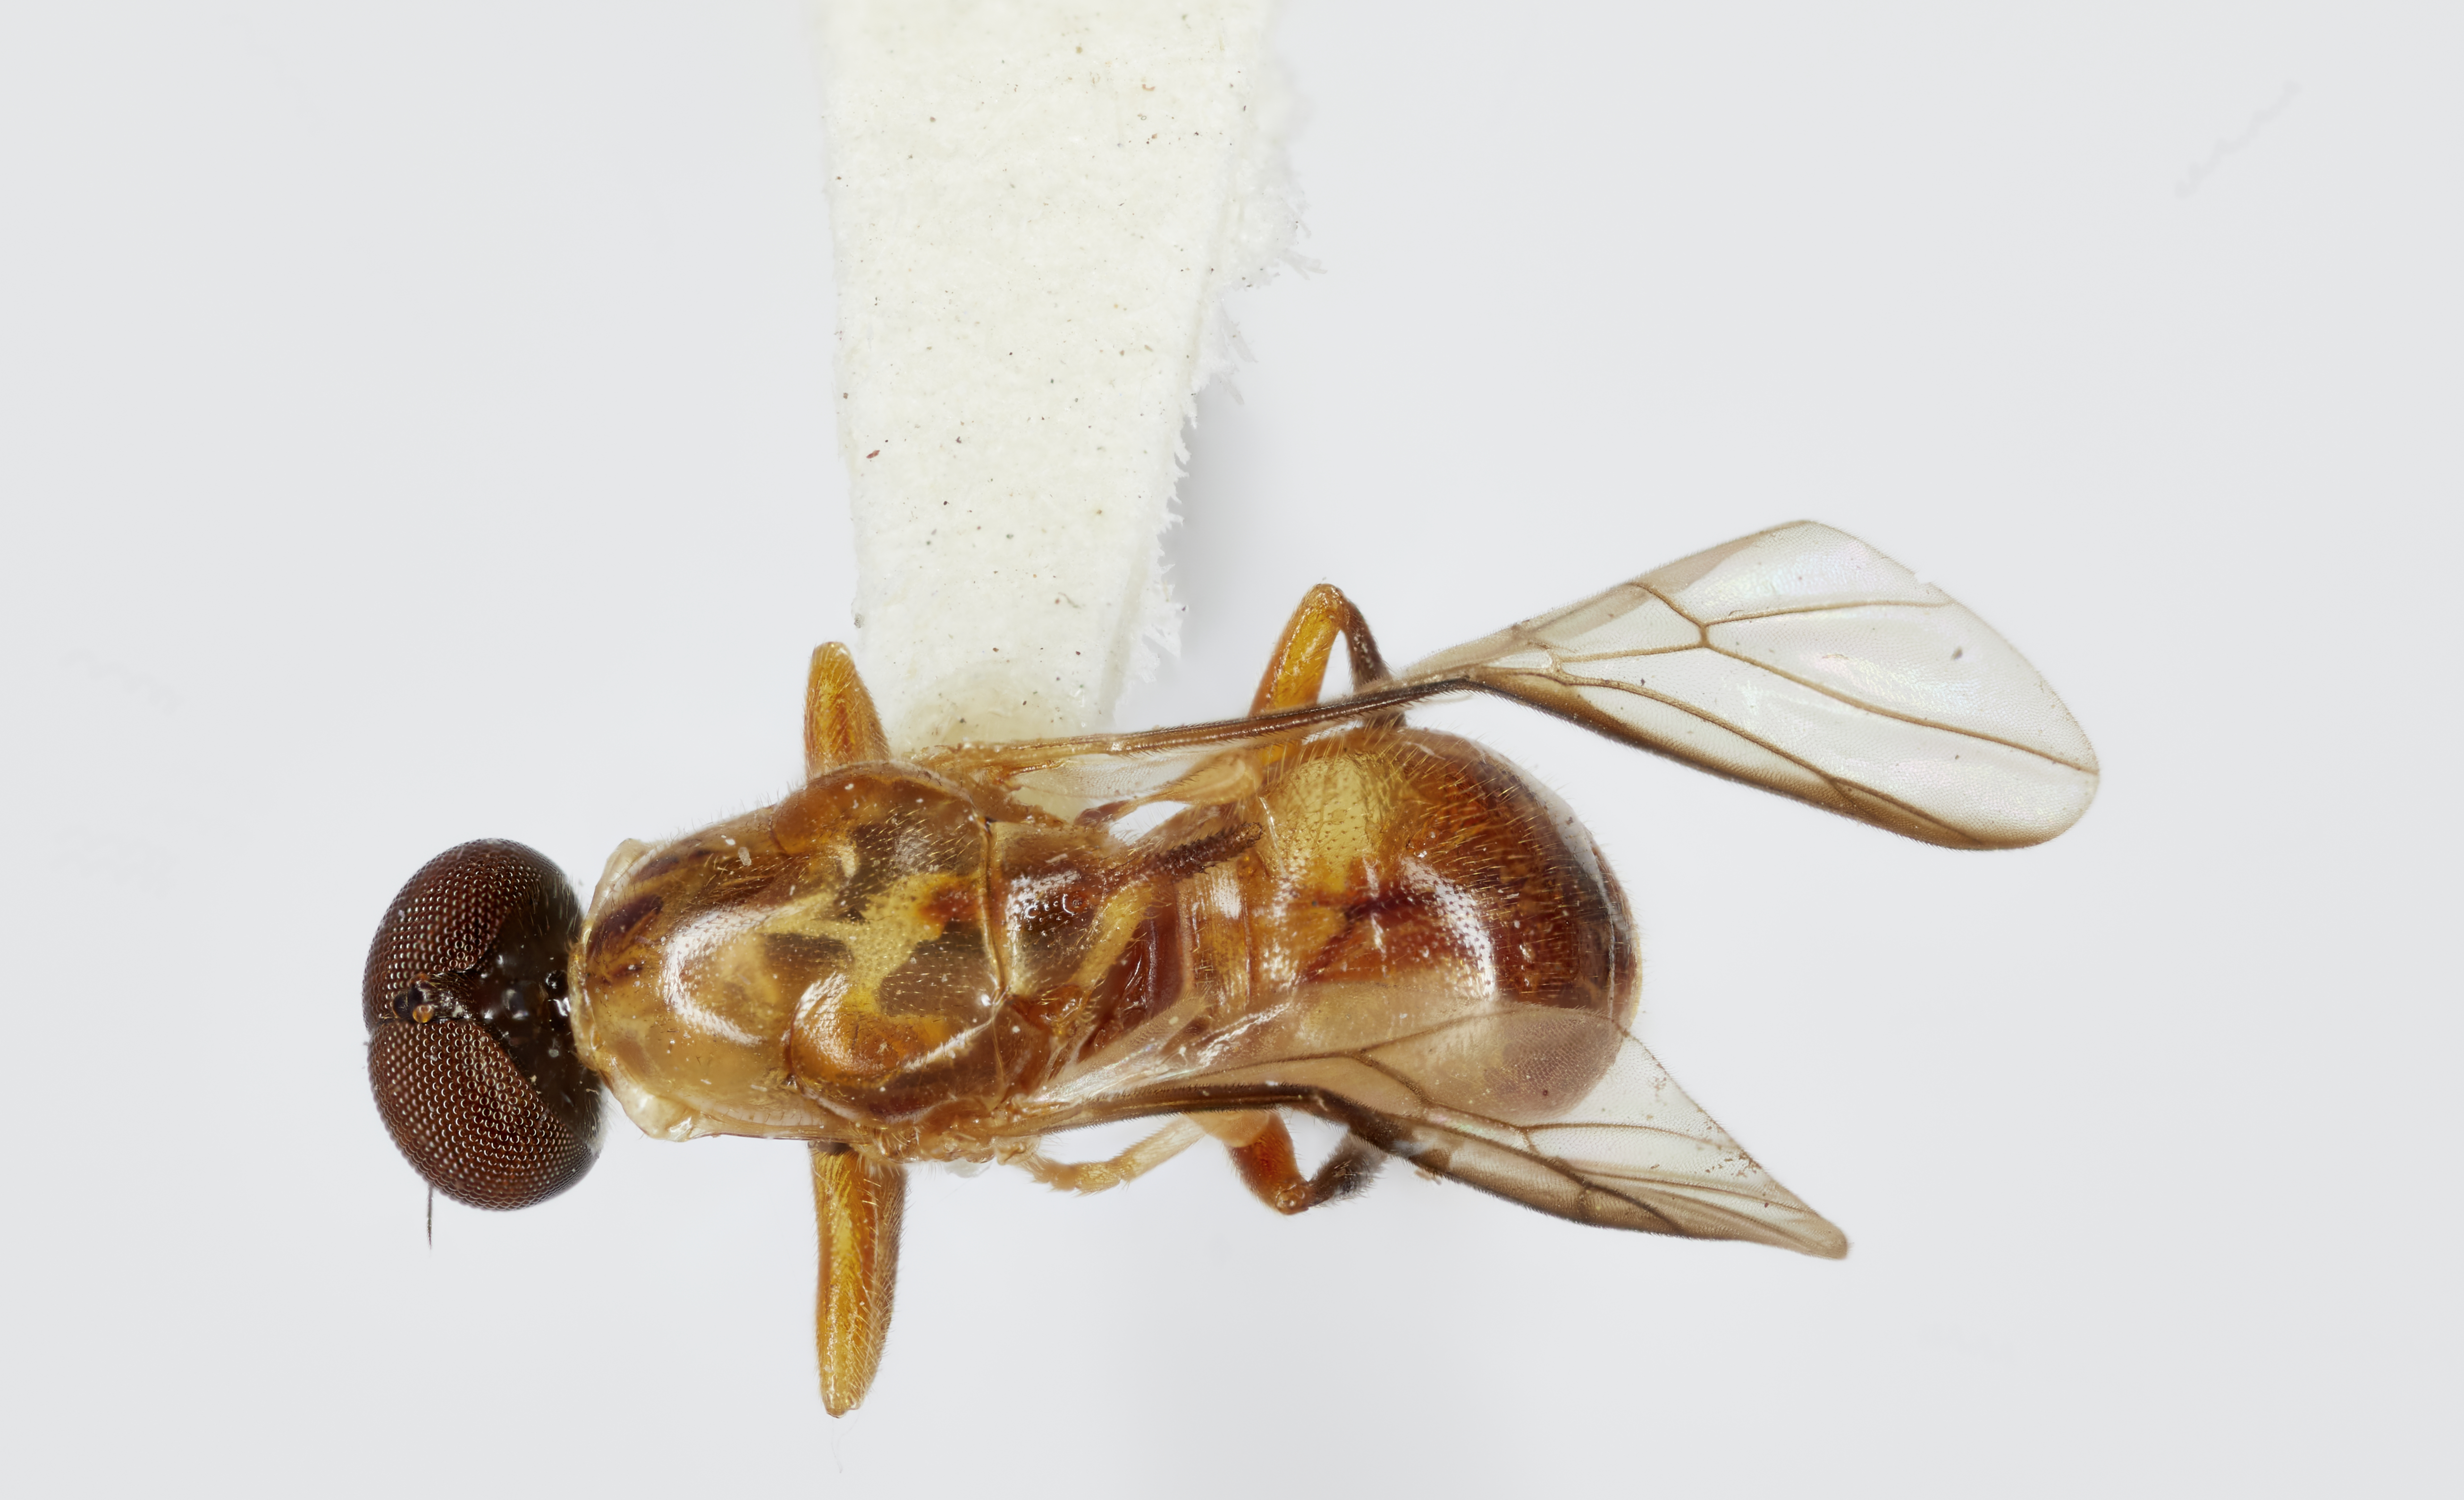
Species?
Monacanthomyia becki
